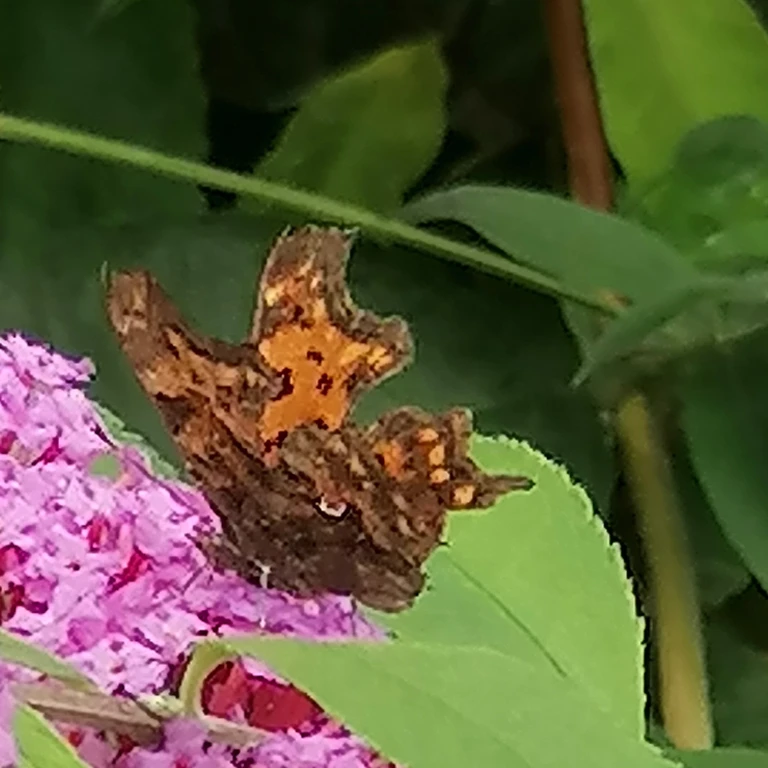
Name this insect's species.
Polygonia c-album
